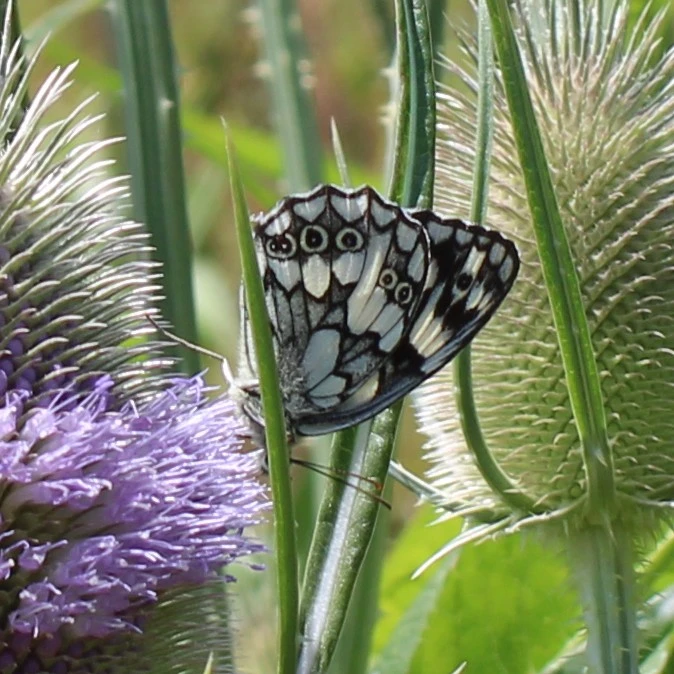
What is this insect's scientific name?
Melanargia galathea
